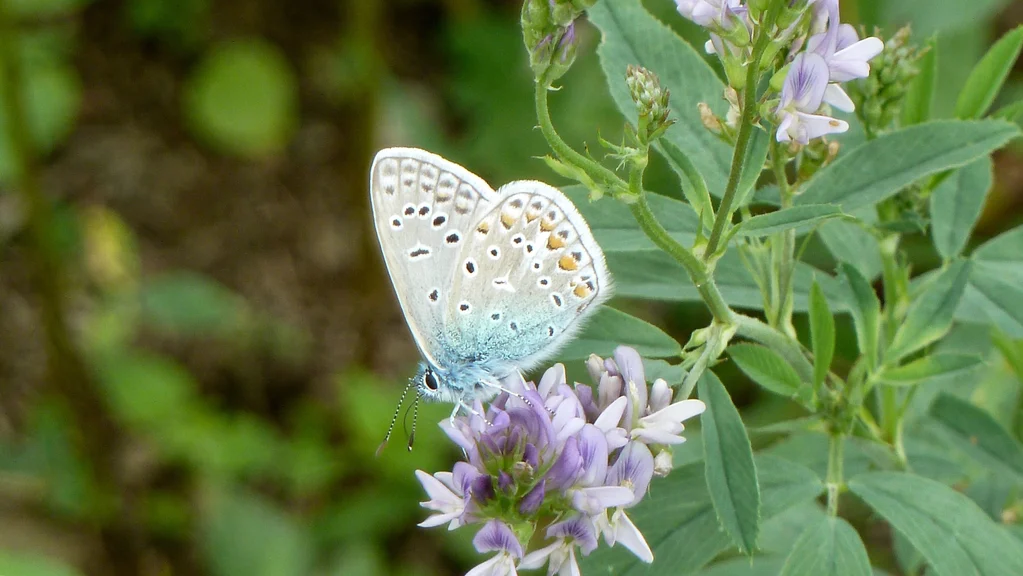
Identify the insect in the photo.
Polyommatus icarus
